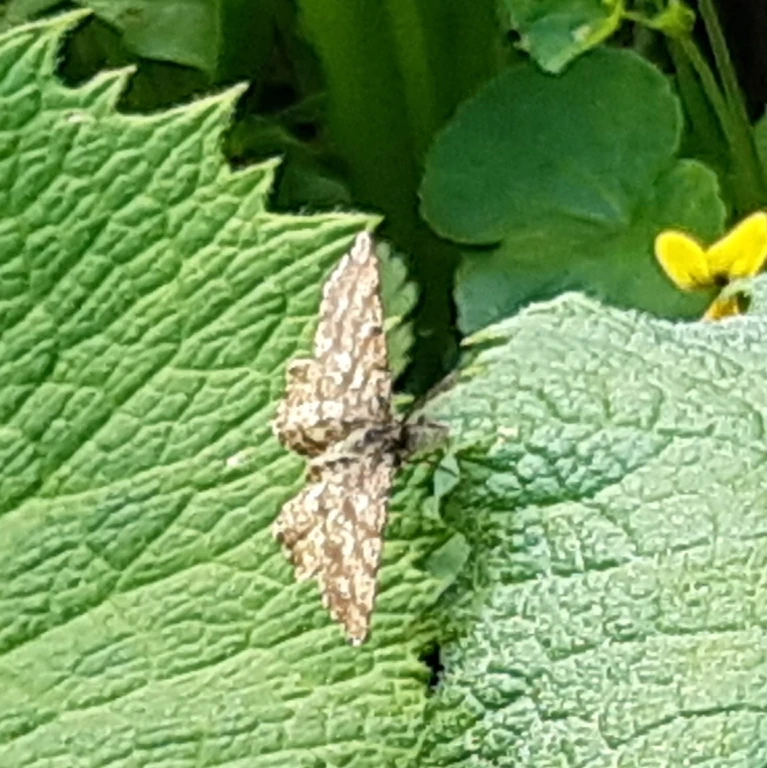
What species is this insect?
Ematurga atomaria
